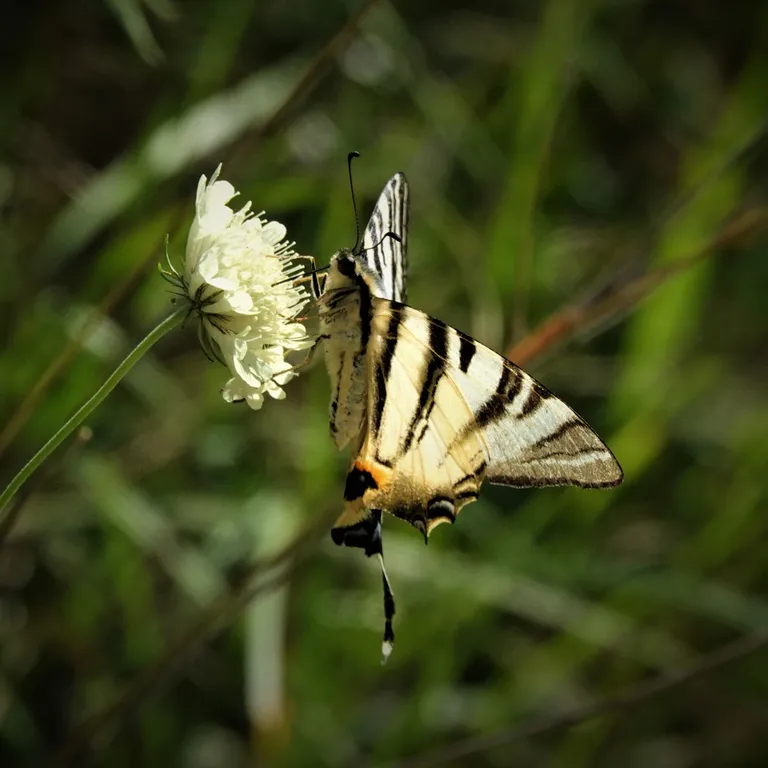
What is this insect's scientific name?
Iphiclides podalirius
